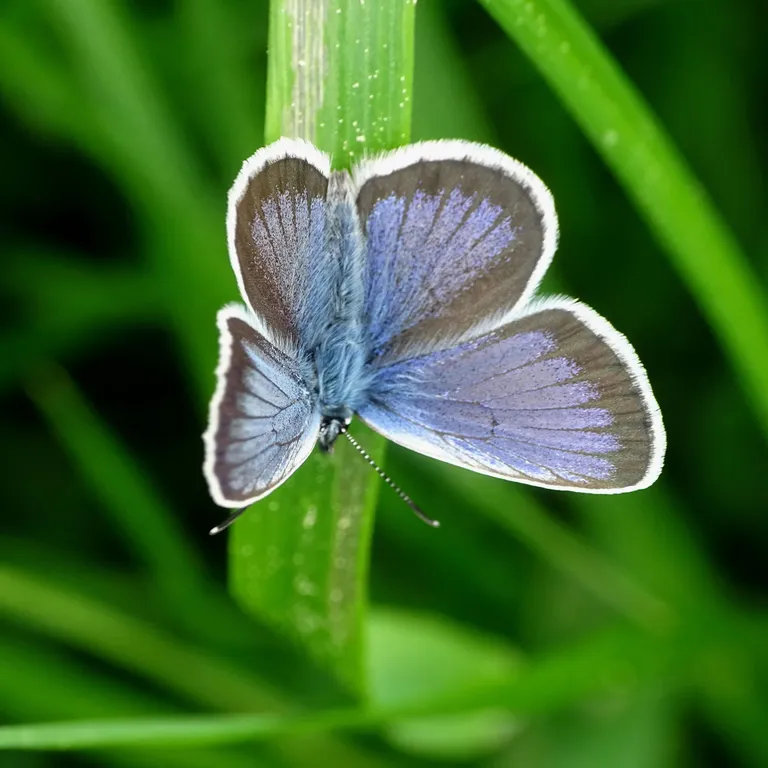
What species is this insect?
Plebejus argus
